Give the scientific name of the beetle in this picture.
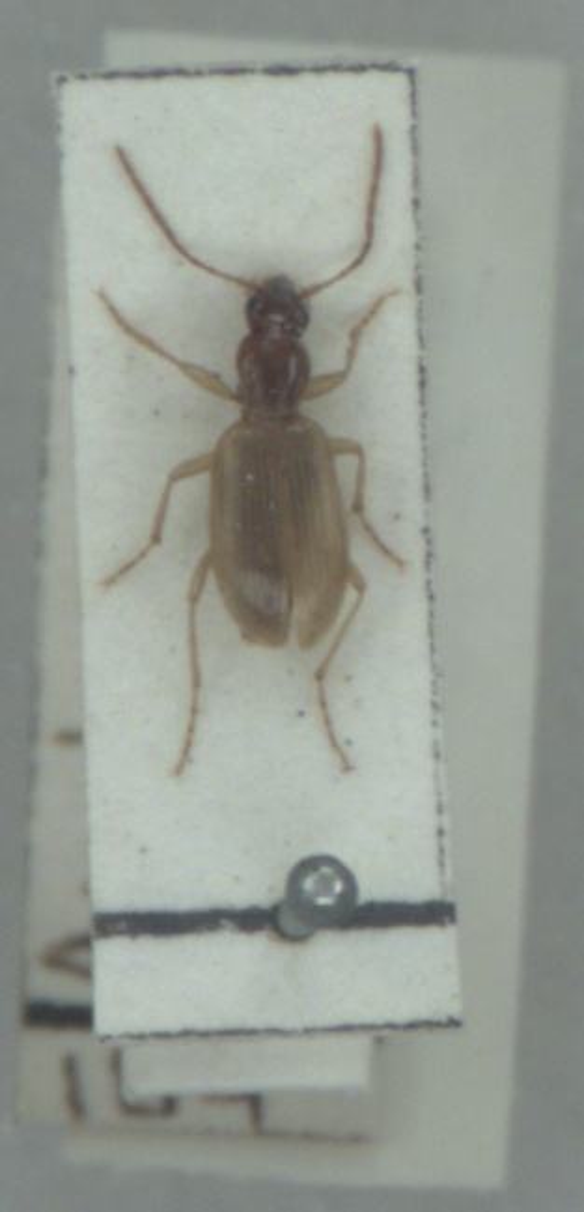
Oxypselaphus obscurus
